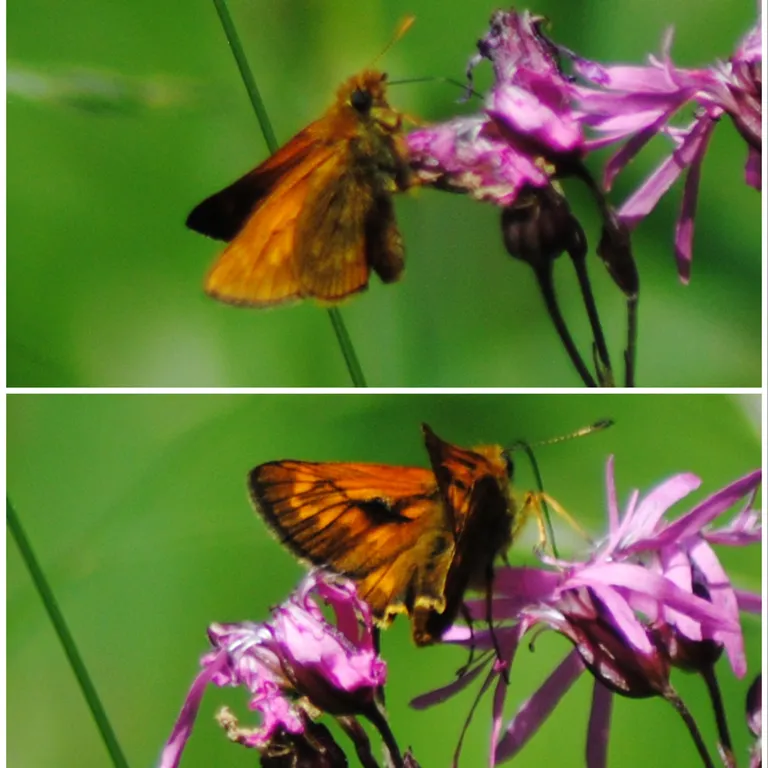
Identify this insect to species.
Ochlodes sylvanus (also Ochlodes venata)
